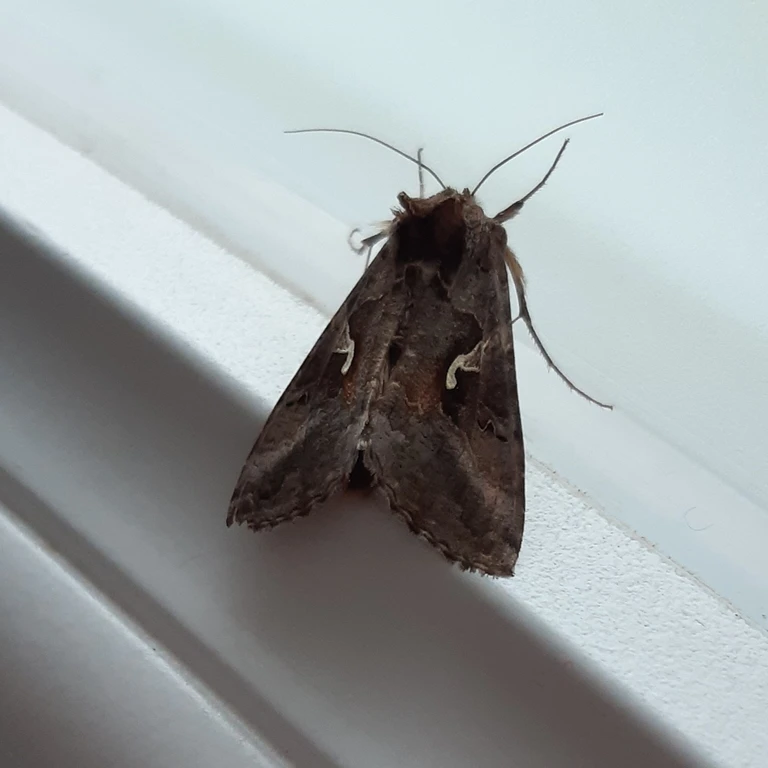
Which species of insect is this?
Autographa gamma
